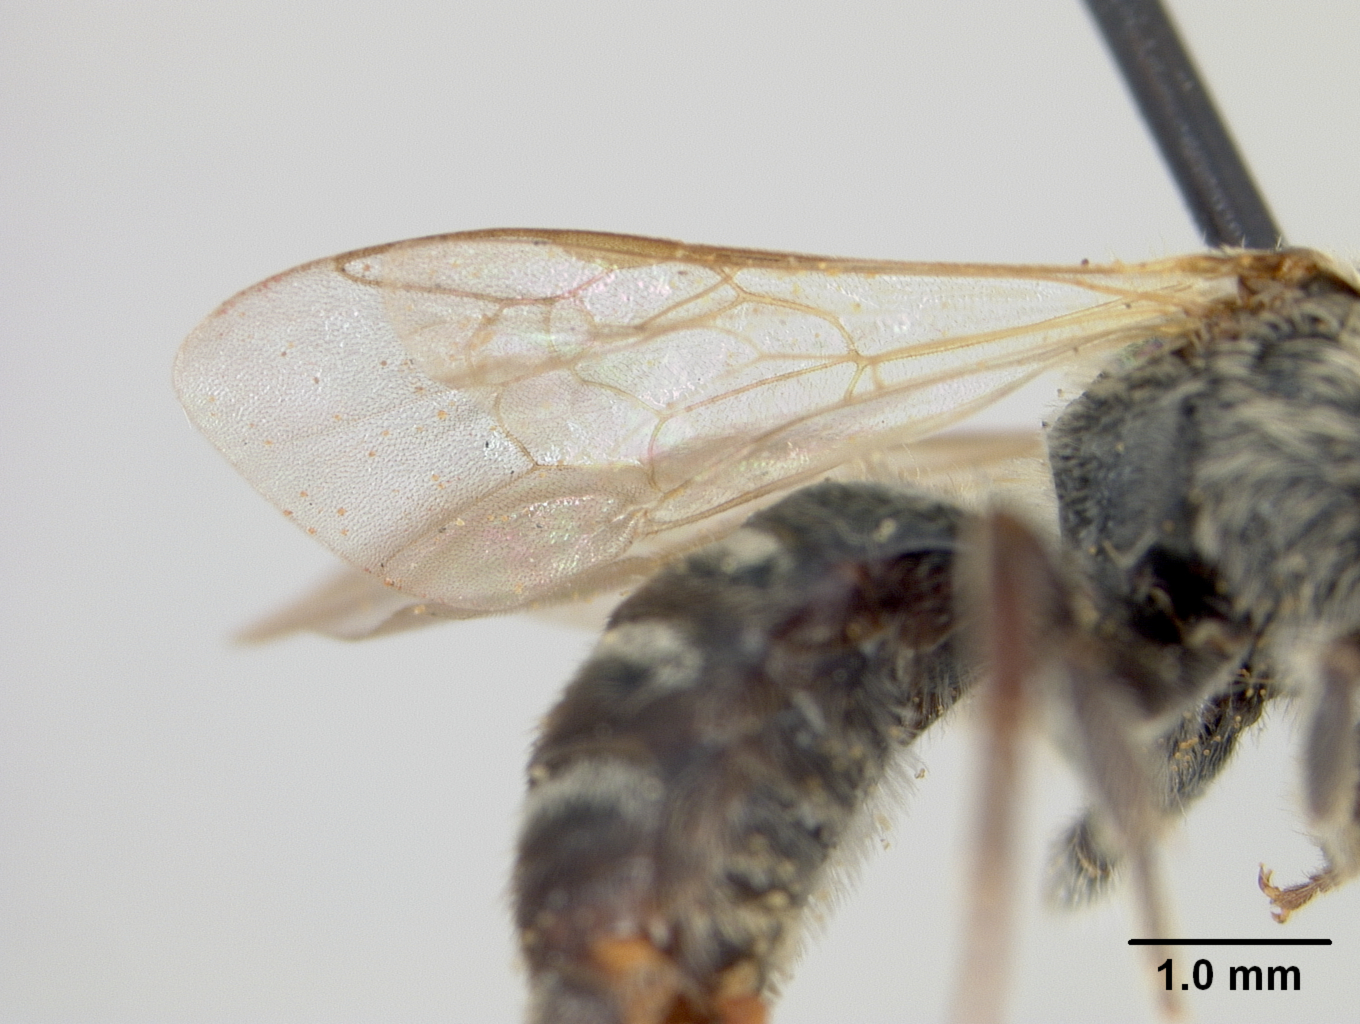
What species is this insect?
Halictus lutzenkoi
